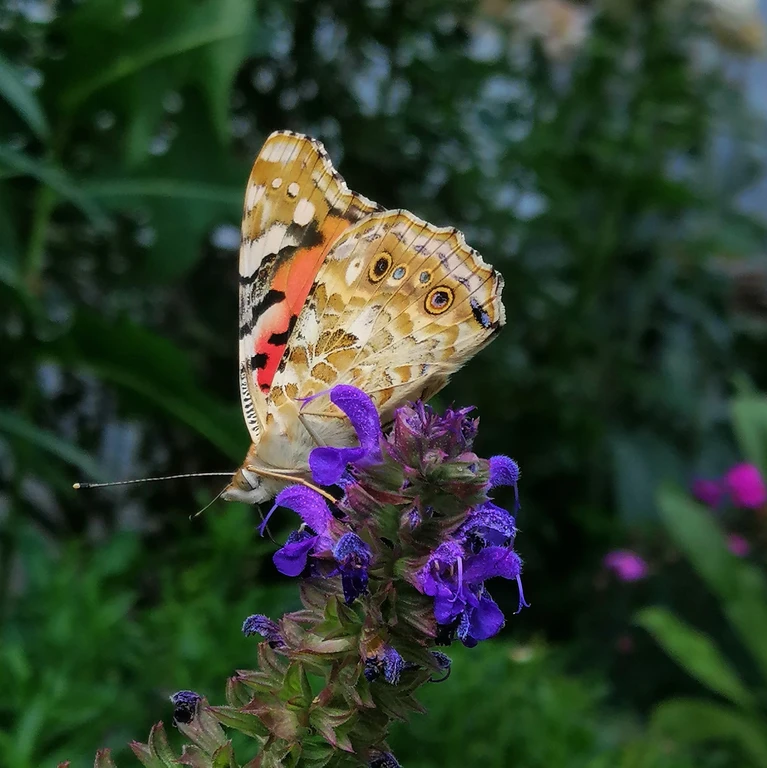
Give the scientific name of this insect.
Vanessa cardui
